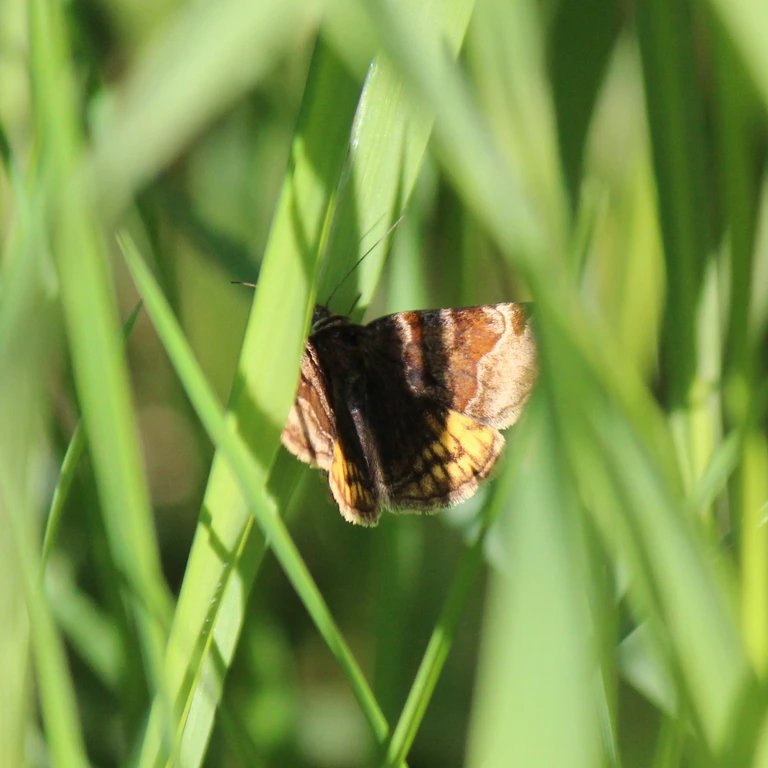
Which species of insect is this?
Euclidia glyphica
